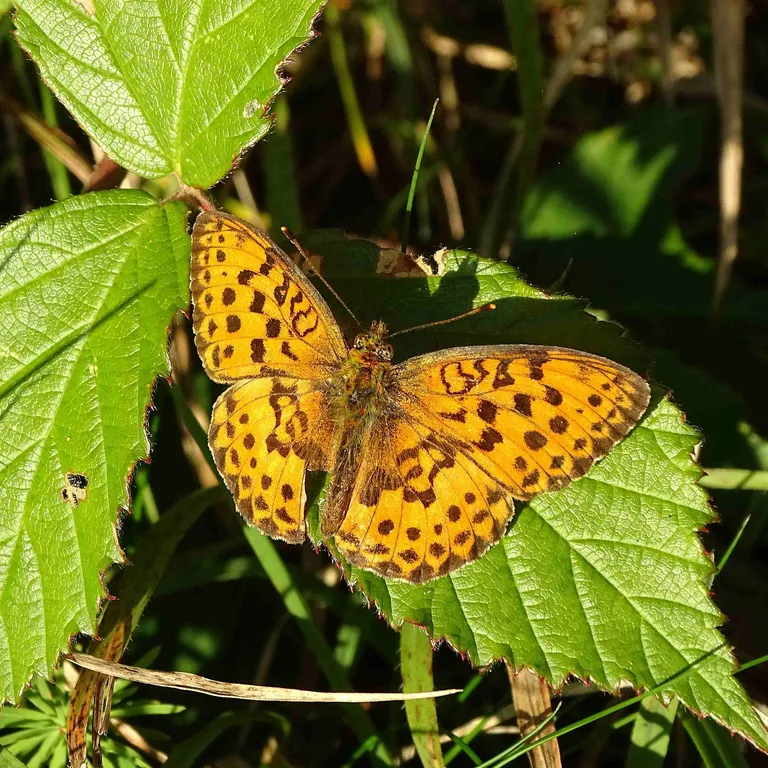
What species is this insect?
Brenthis daphne
